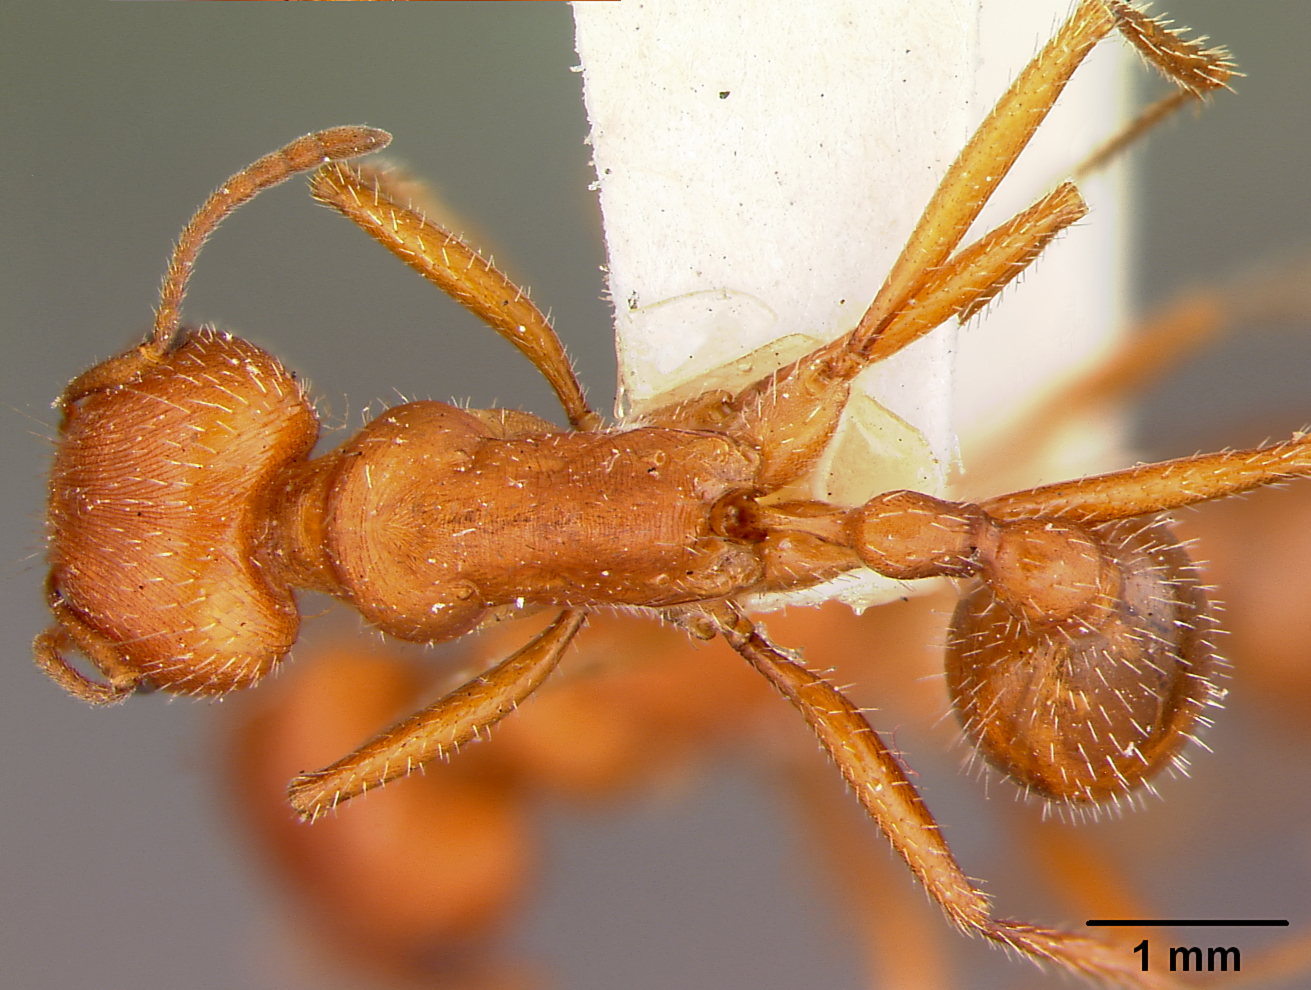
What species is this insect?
Pogonomyrmex californicus
